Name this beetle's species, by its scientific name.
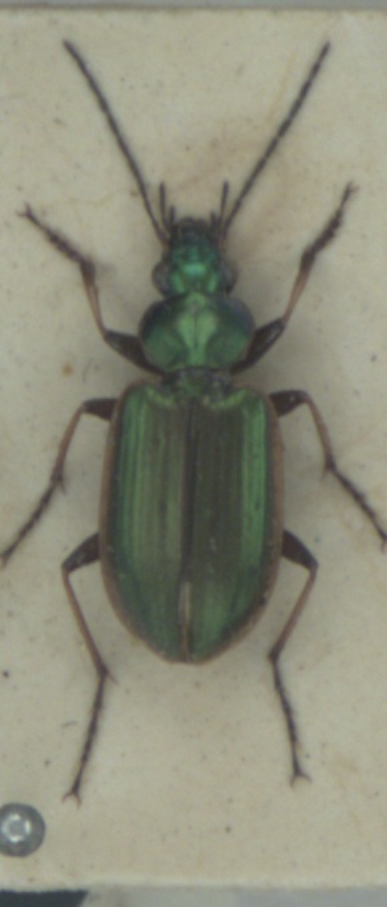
Agonum marginatum
